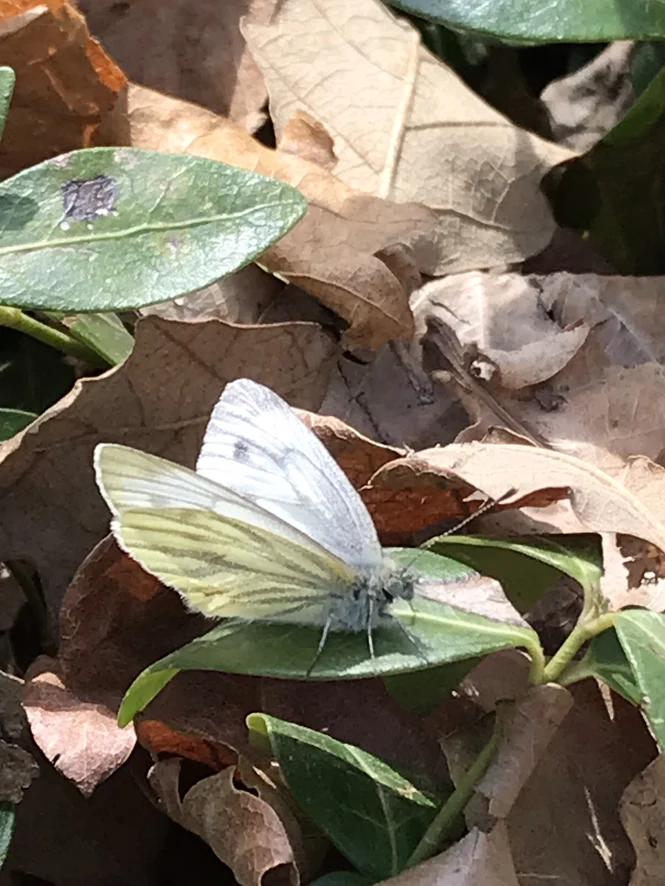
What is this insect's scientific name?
Pieris napi
